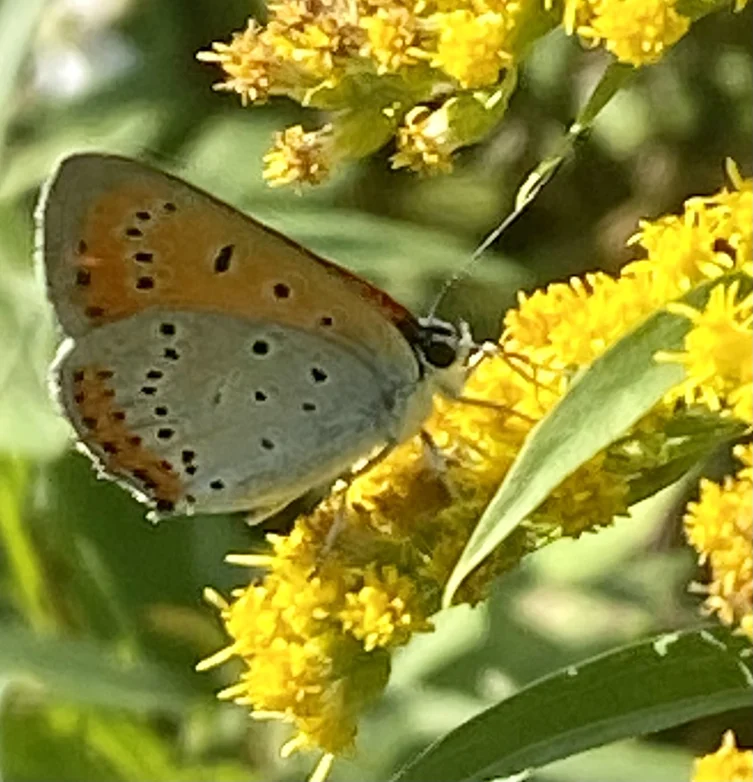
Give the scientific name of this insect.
Lycaena dispar
